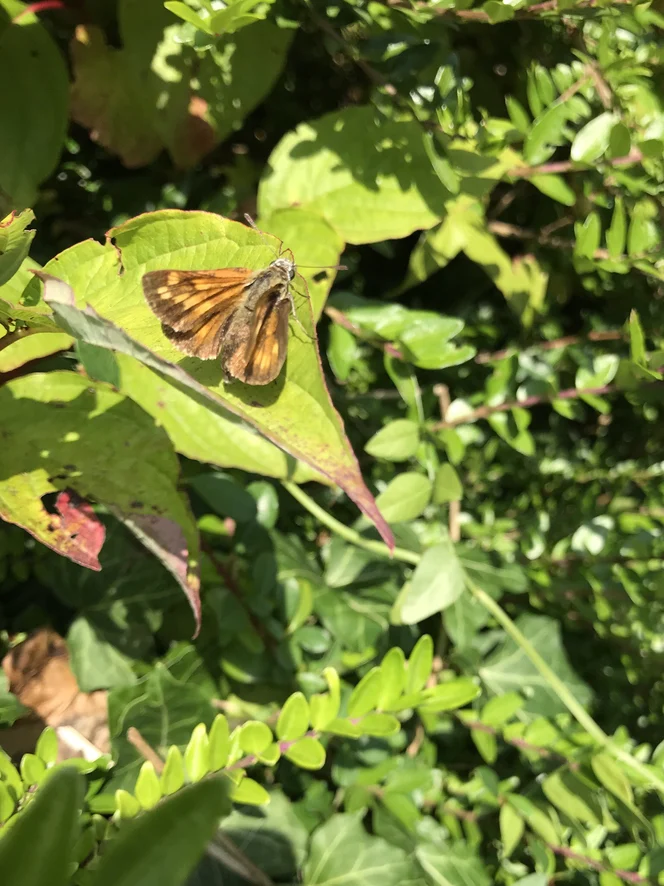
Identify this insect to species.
Ochlodes sylvanus (also Ochlodes venata)
